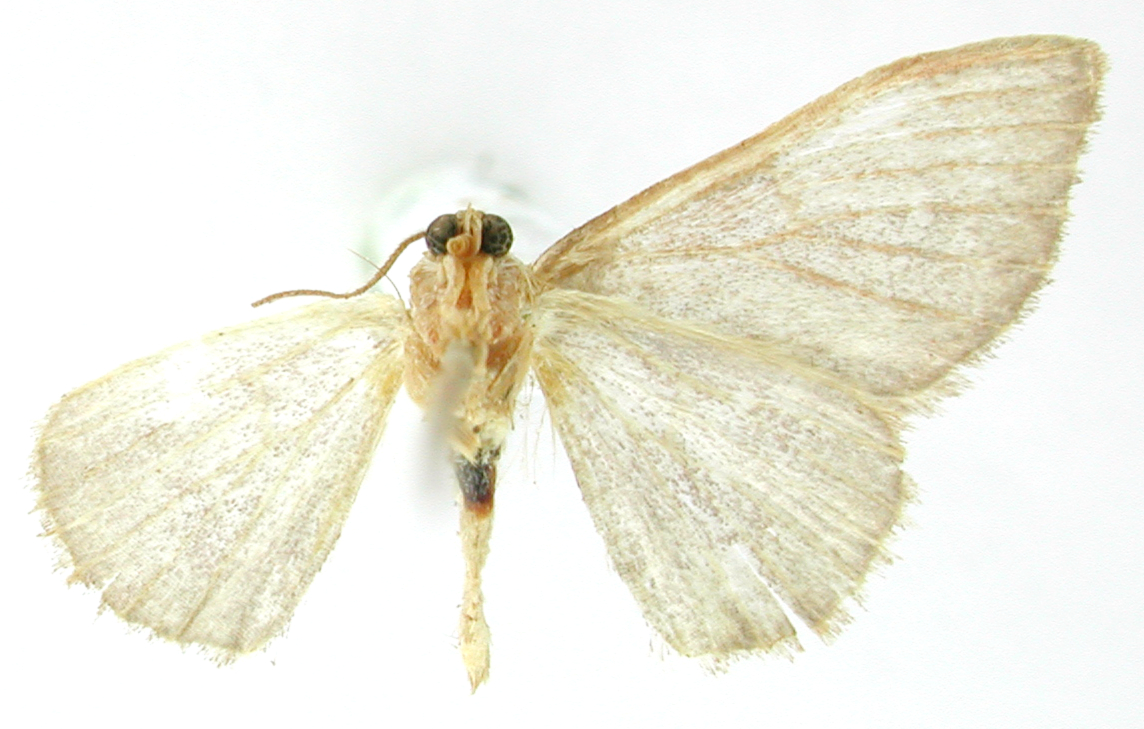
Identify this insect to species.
Calyptocome amechana
